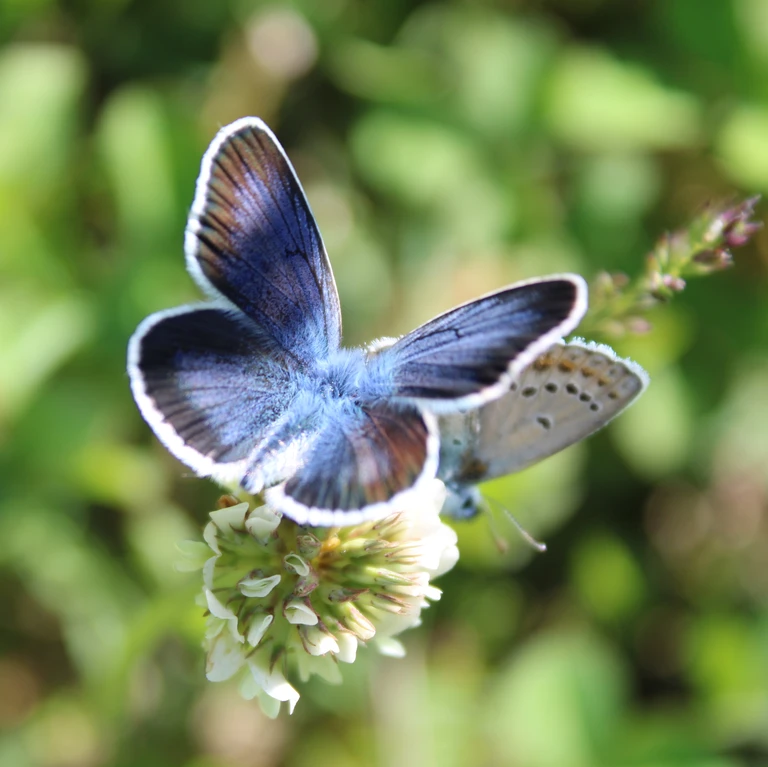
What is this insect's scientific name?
Plebejus argus
